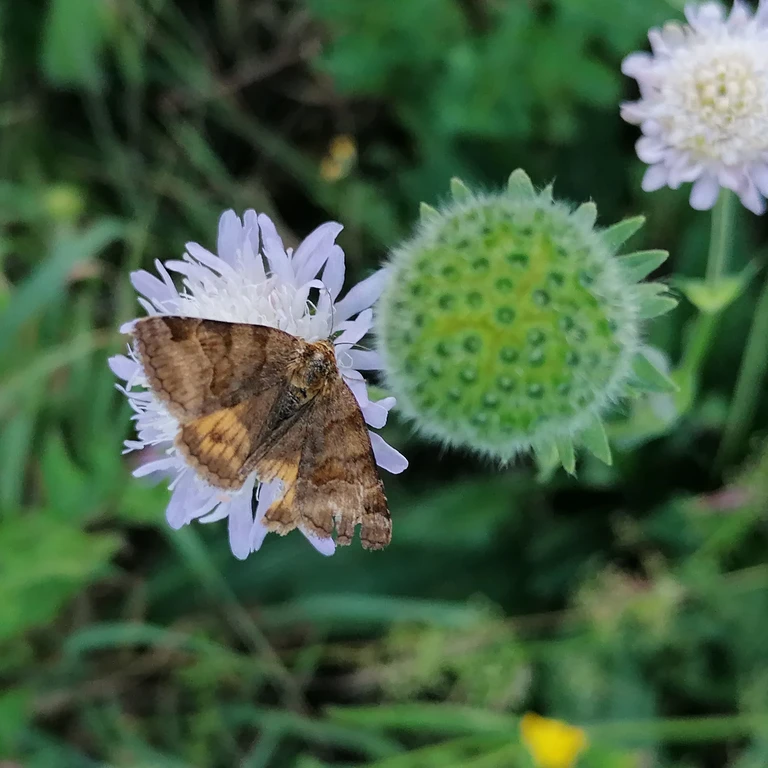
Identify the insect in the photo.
Euclidia glyphica
